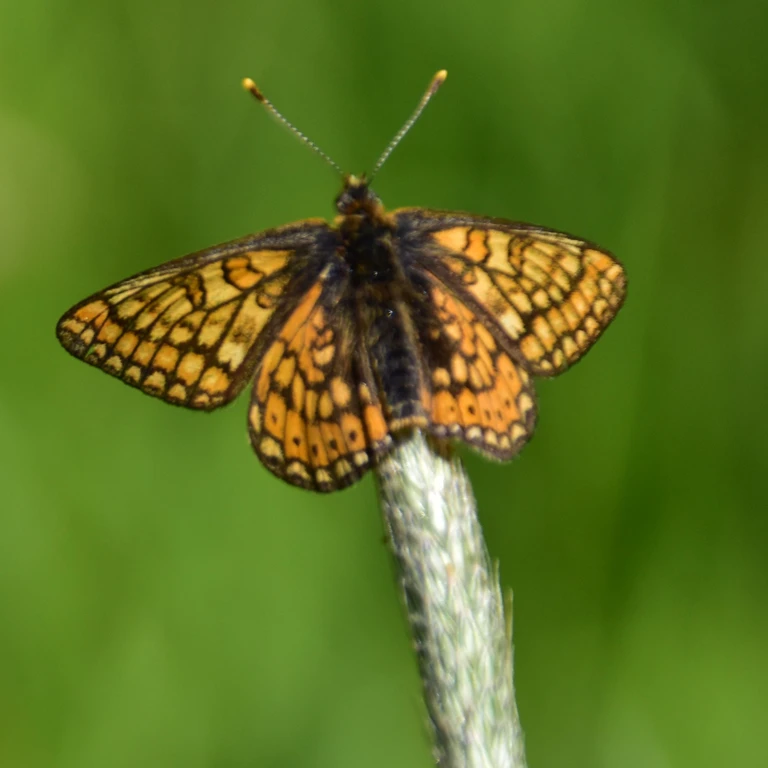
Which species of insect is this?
Euphydryas aurinia
